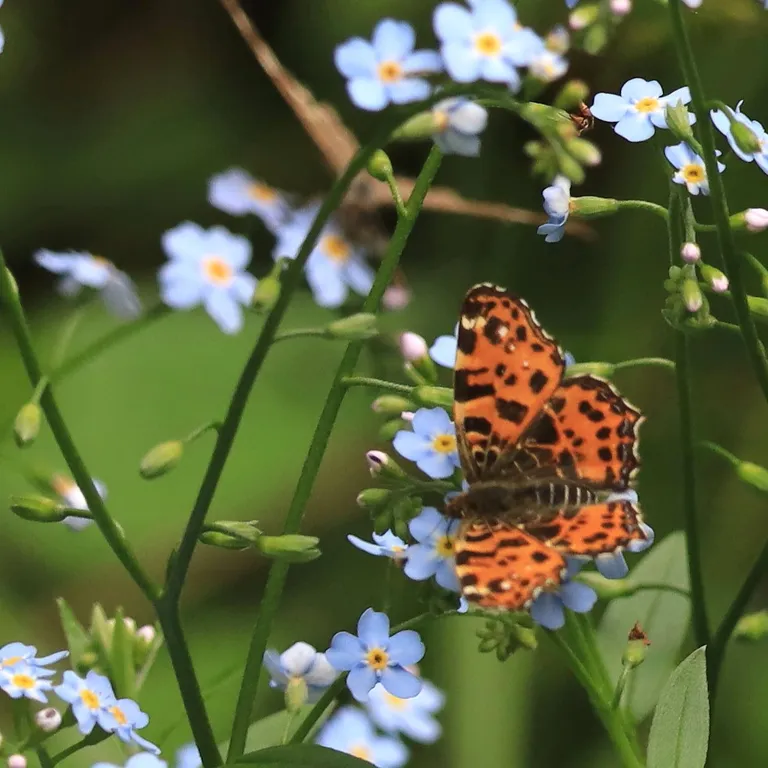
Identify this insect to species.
Araschnia levana
